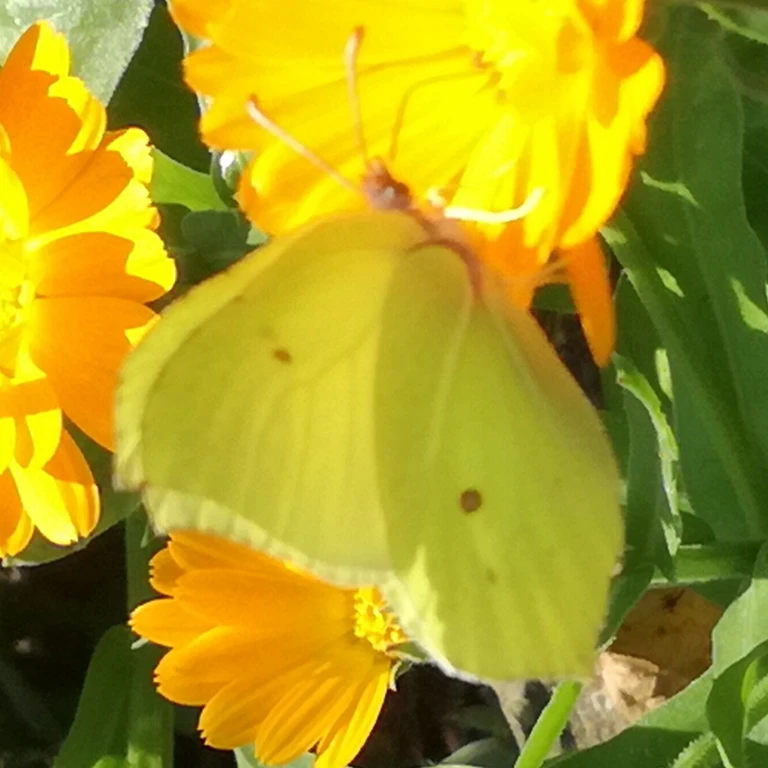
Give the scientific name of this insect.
Gonepteryx rhamni
